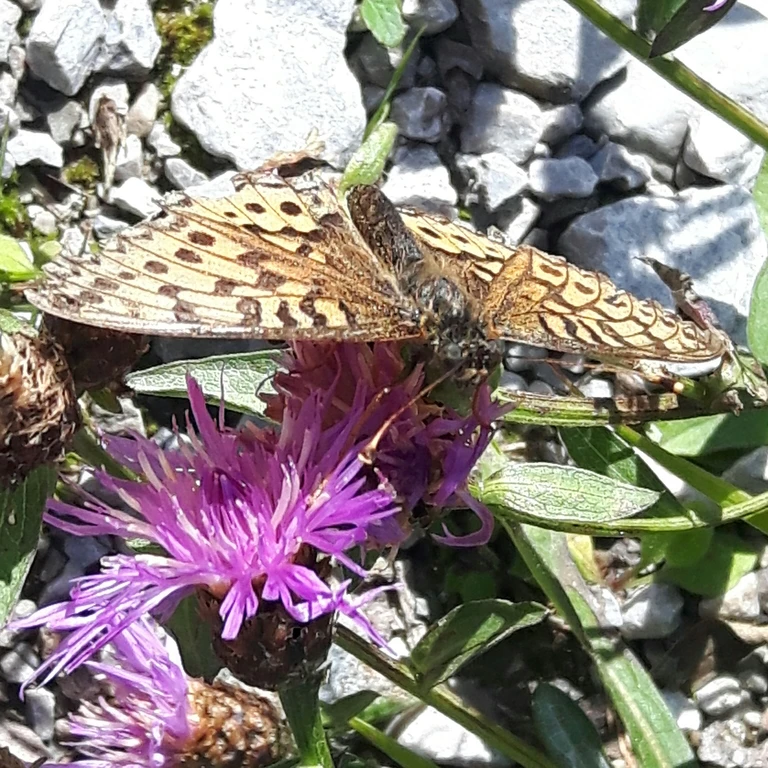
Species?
Speyeria aglaja
